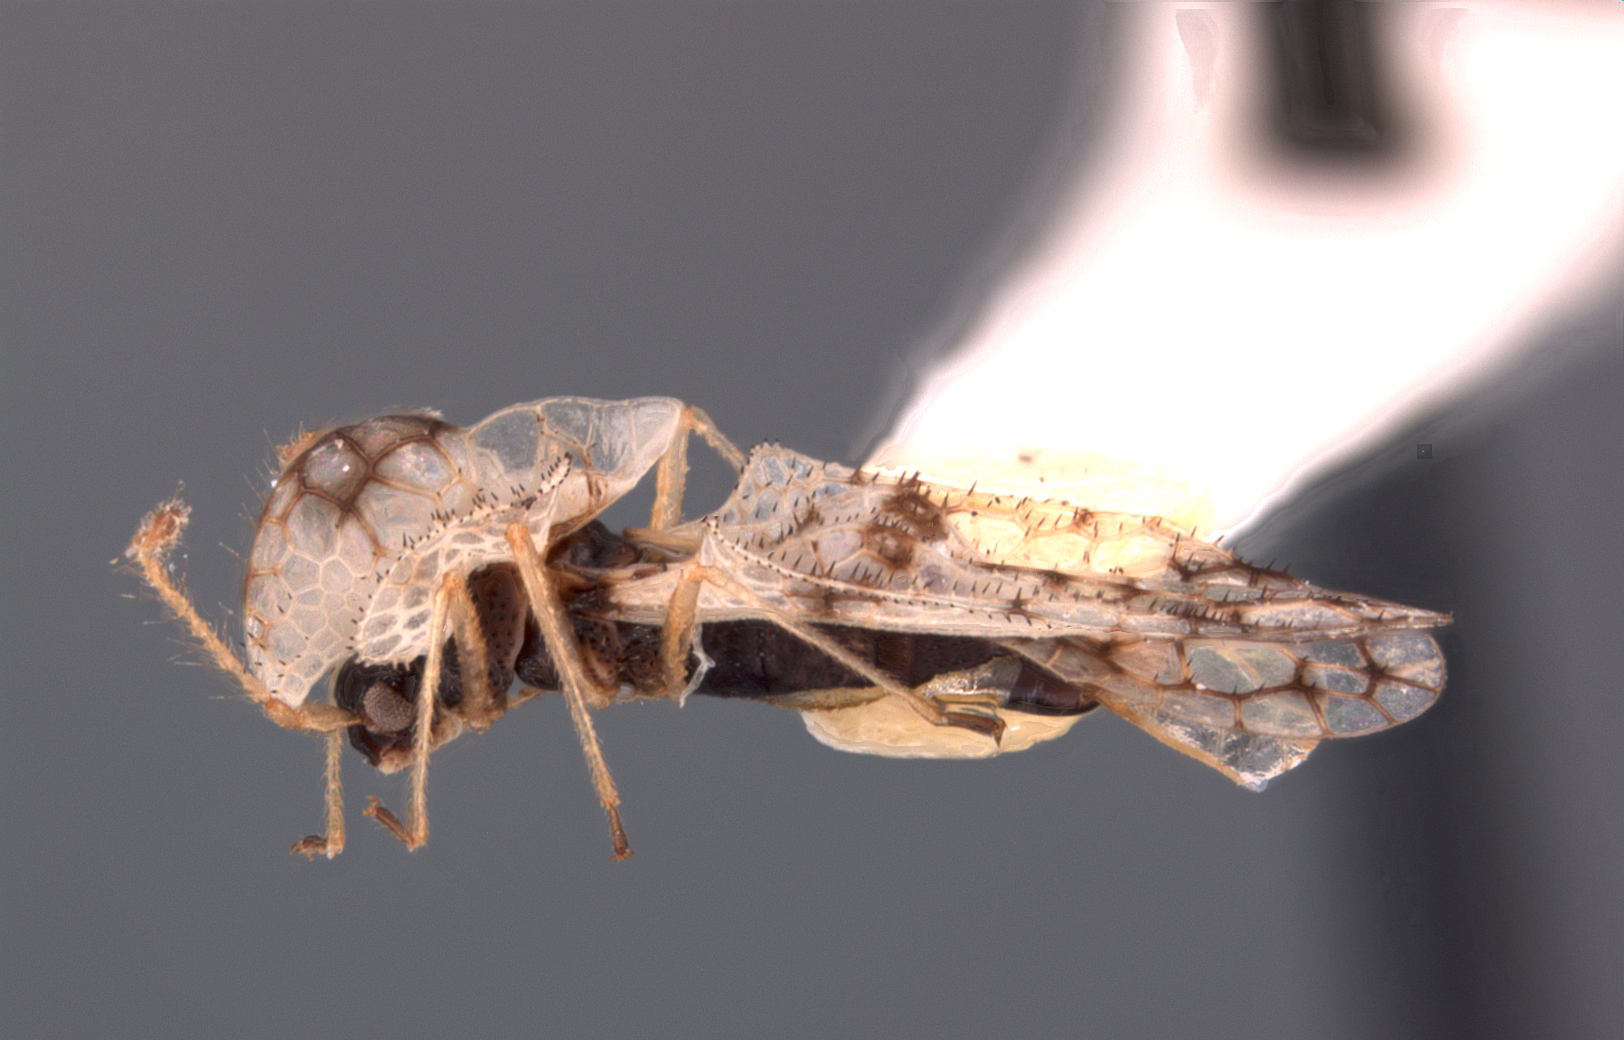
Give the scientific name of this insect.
Corythucha mcelfreshi
